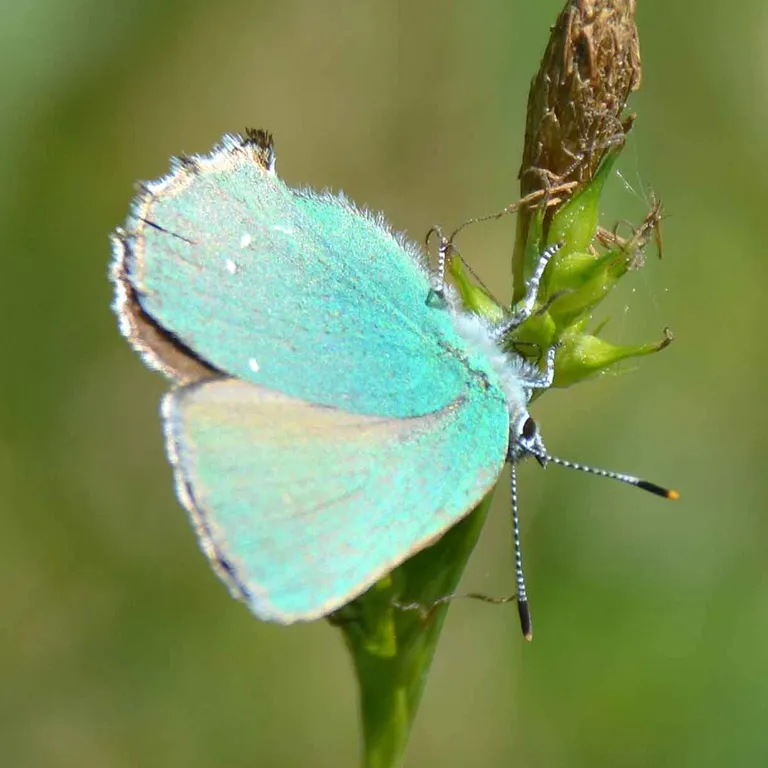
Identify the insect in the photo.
Callophrys rubi
